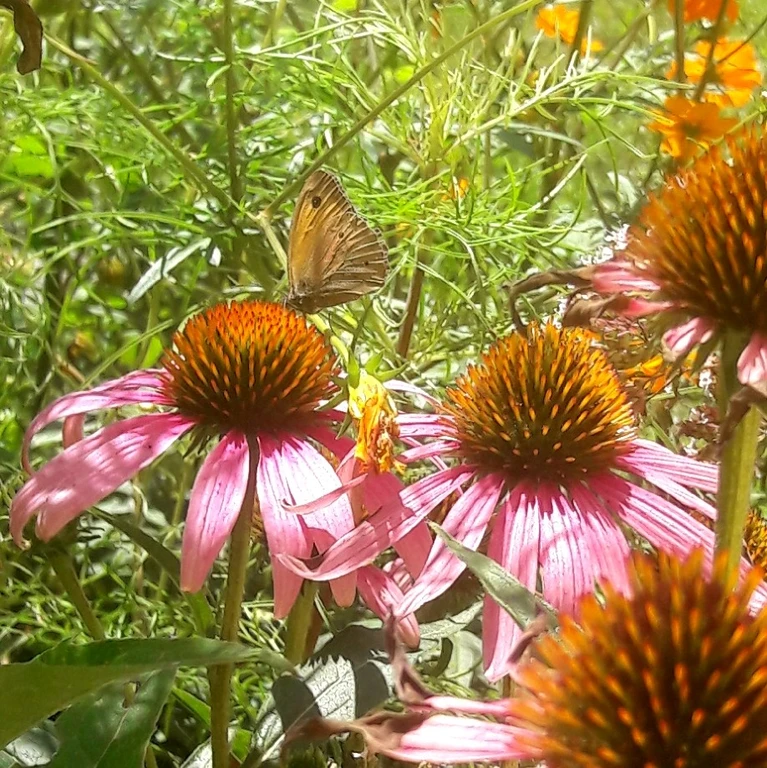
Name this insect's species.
Maniola jurtina
